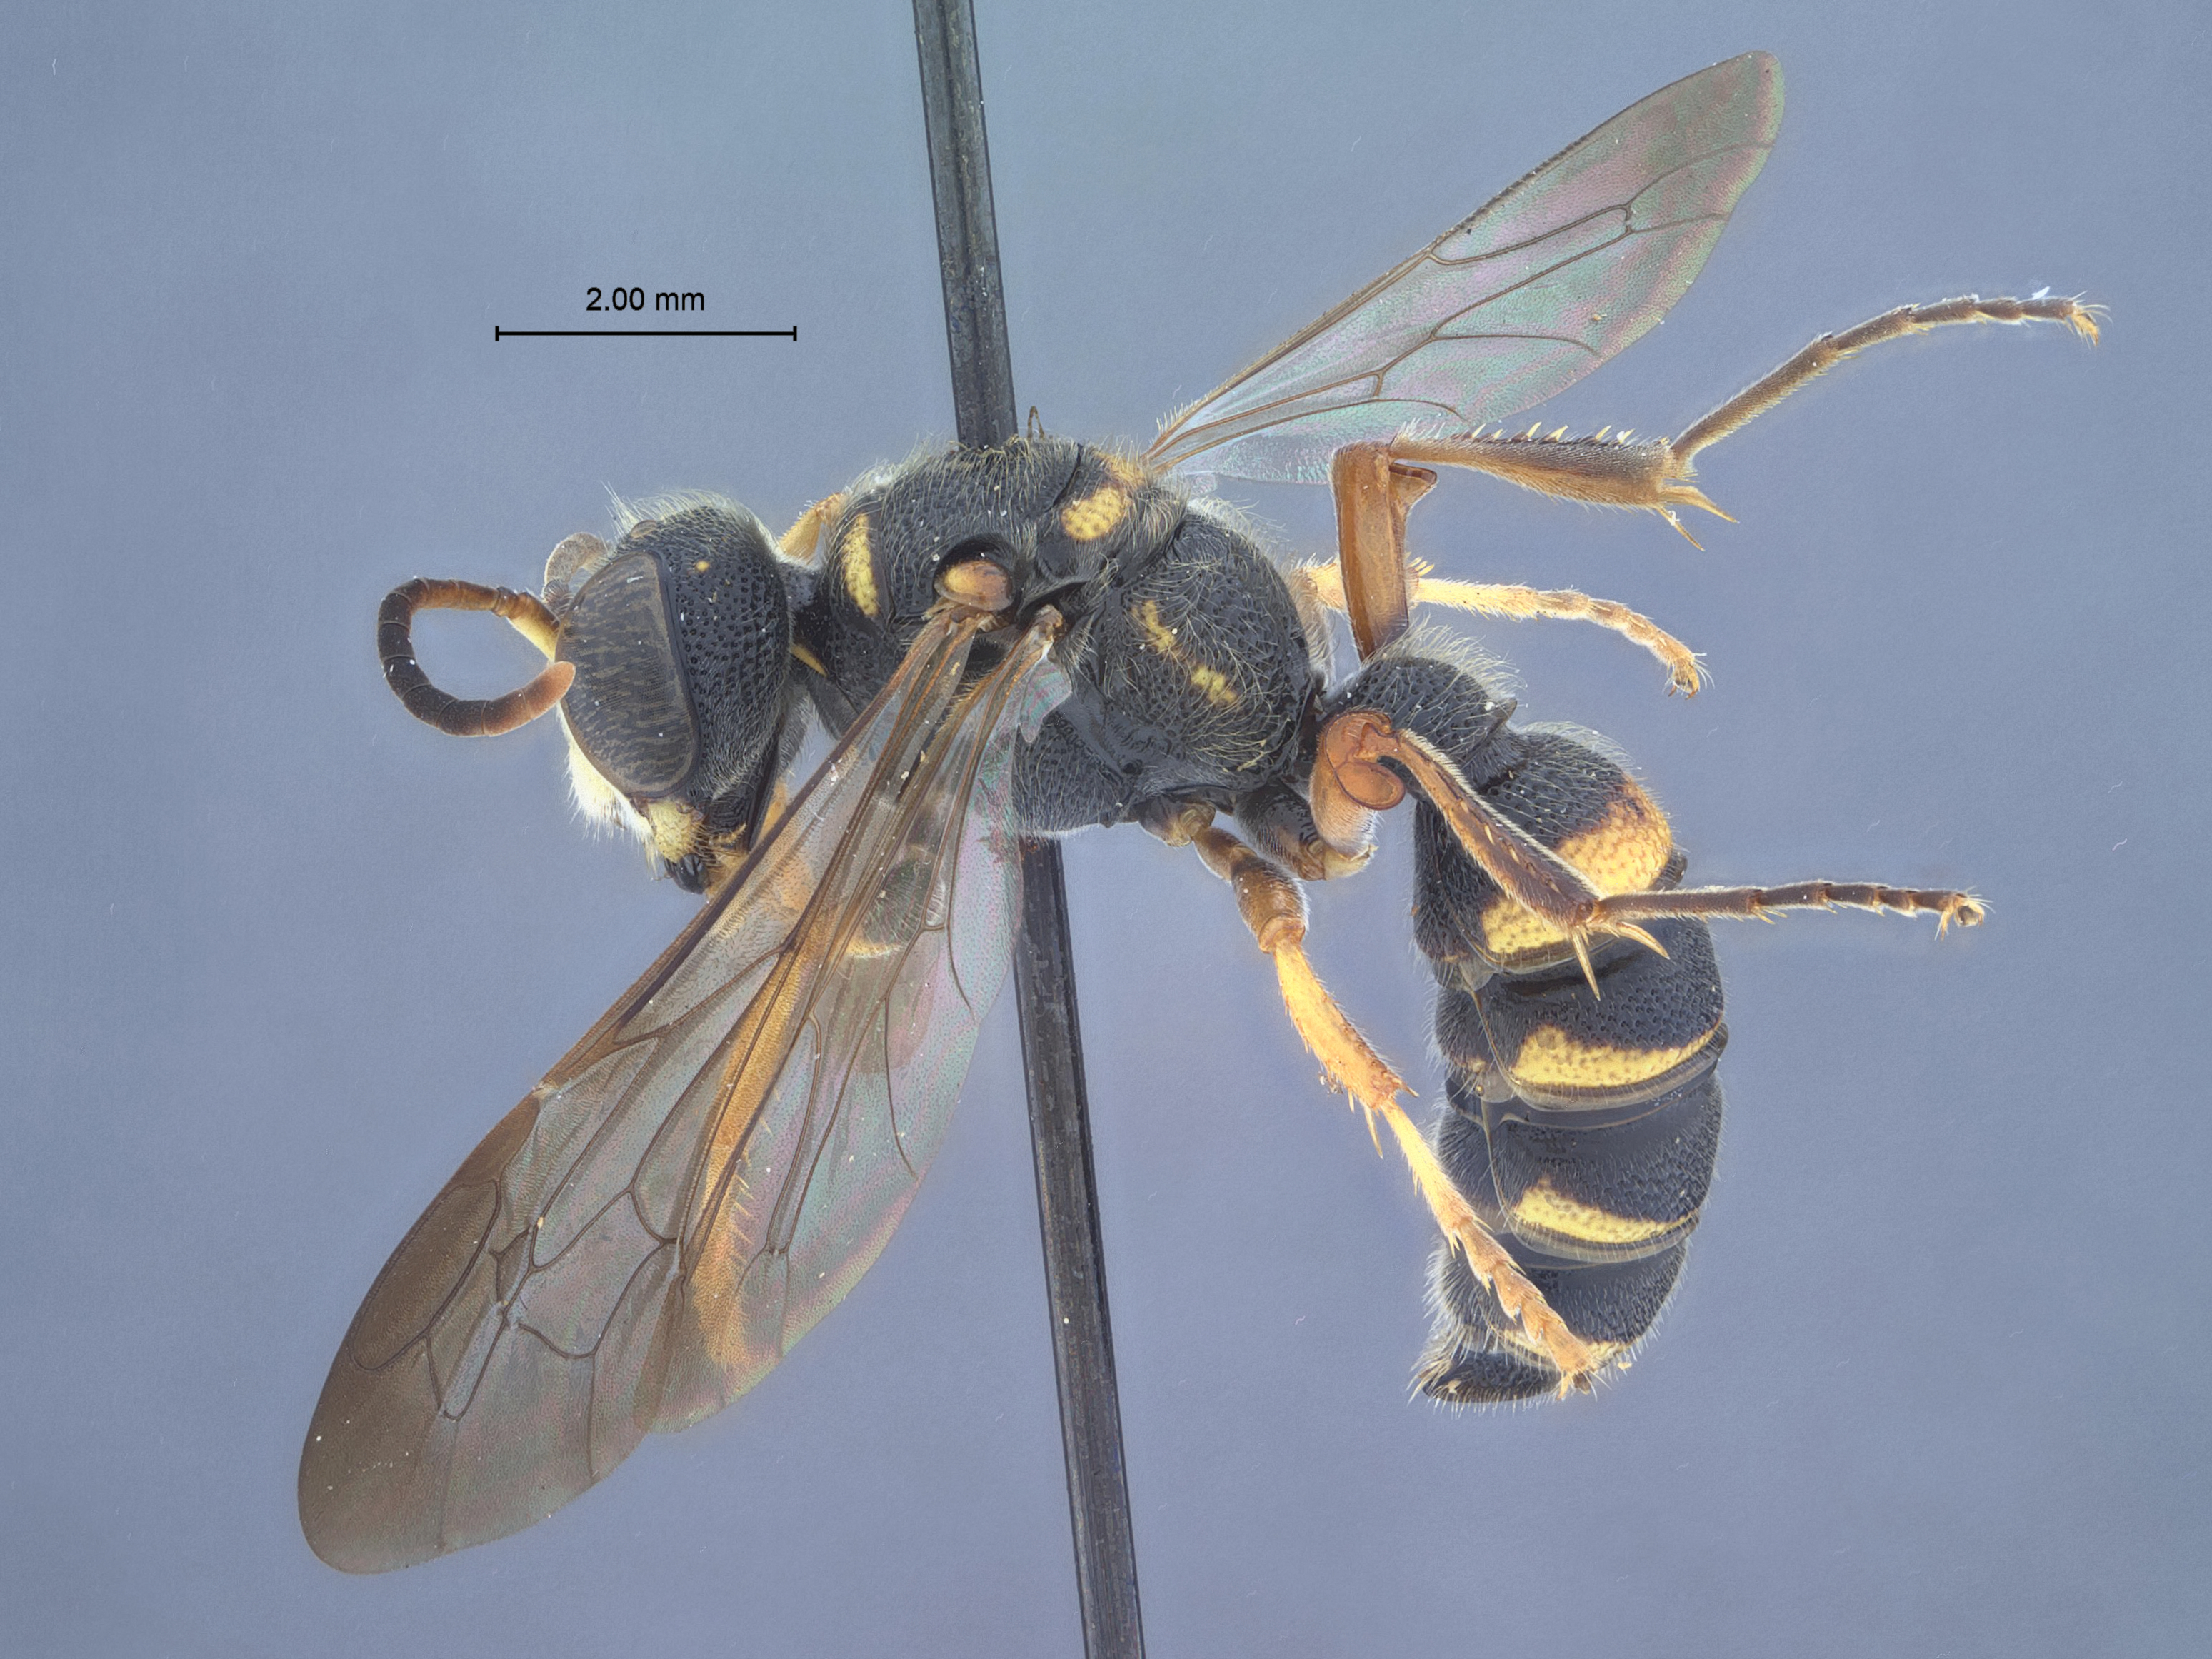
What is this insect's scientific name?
Cerceris robertsonii
